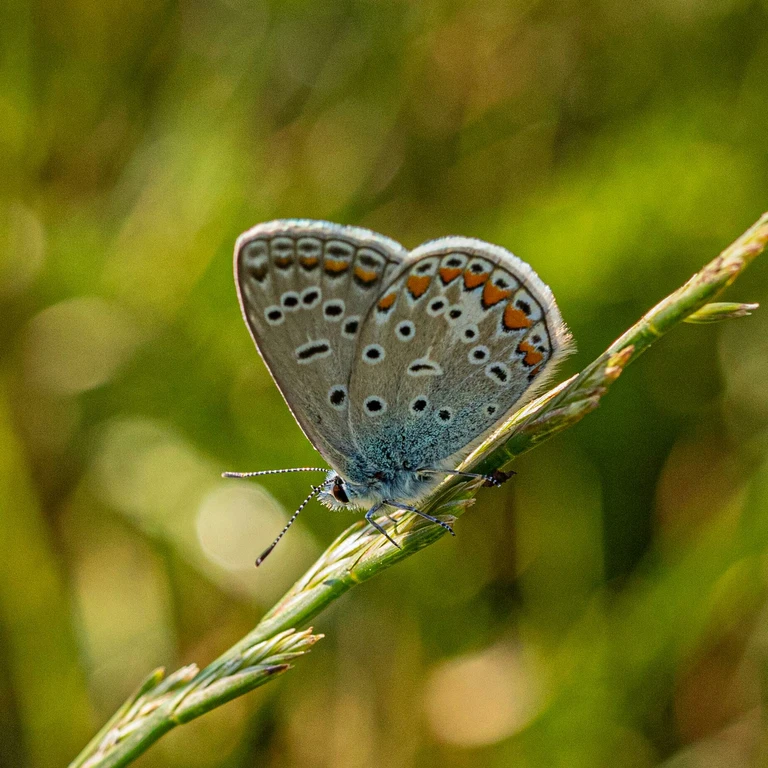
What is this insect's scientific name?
Polyommatus icarus
